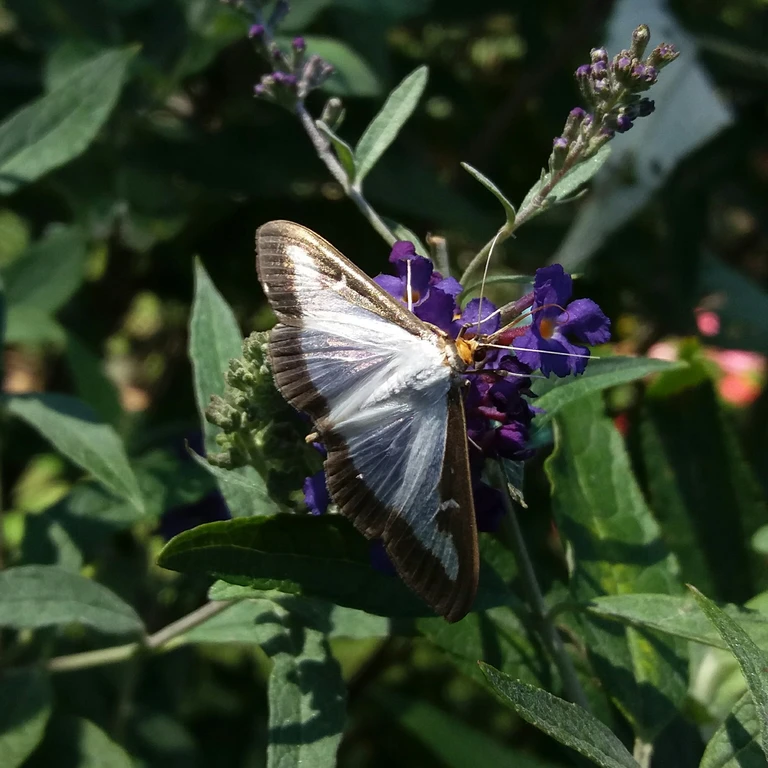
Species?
Cydalima perspectalis
